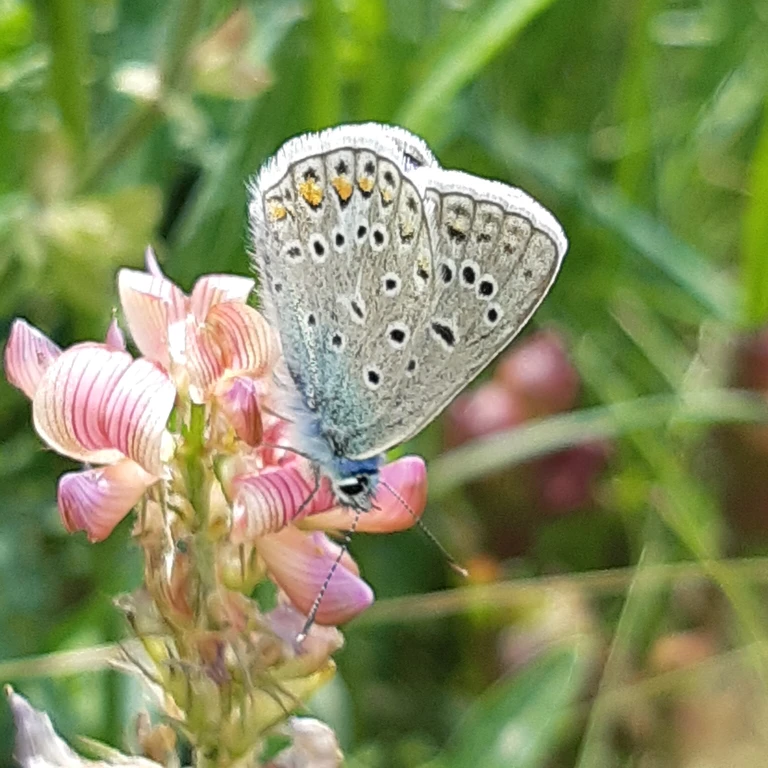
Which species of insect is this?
Polyommatus icarus
